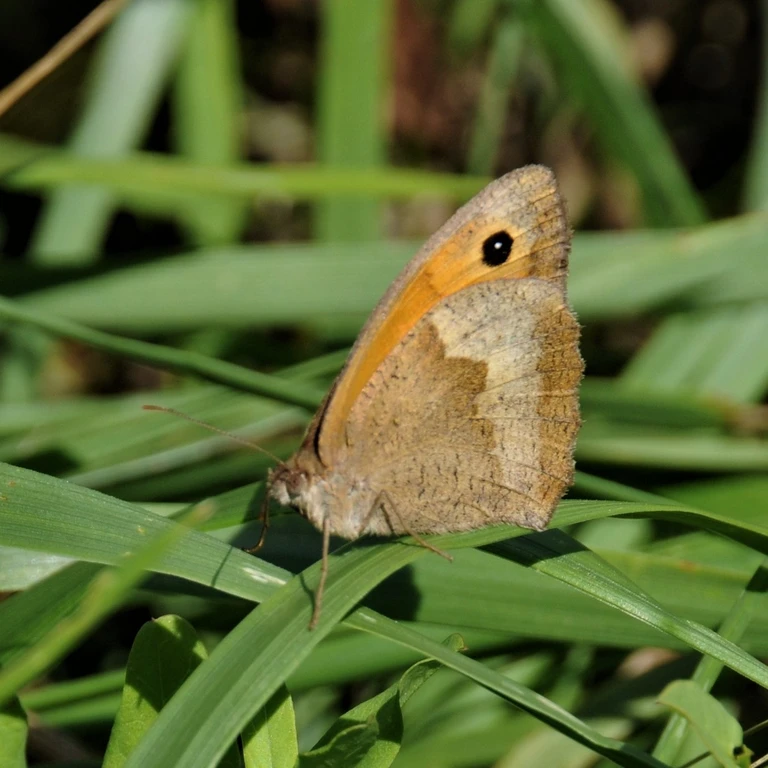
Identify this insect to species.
Maniola jurtina
